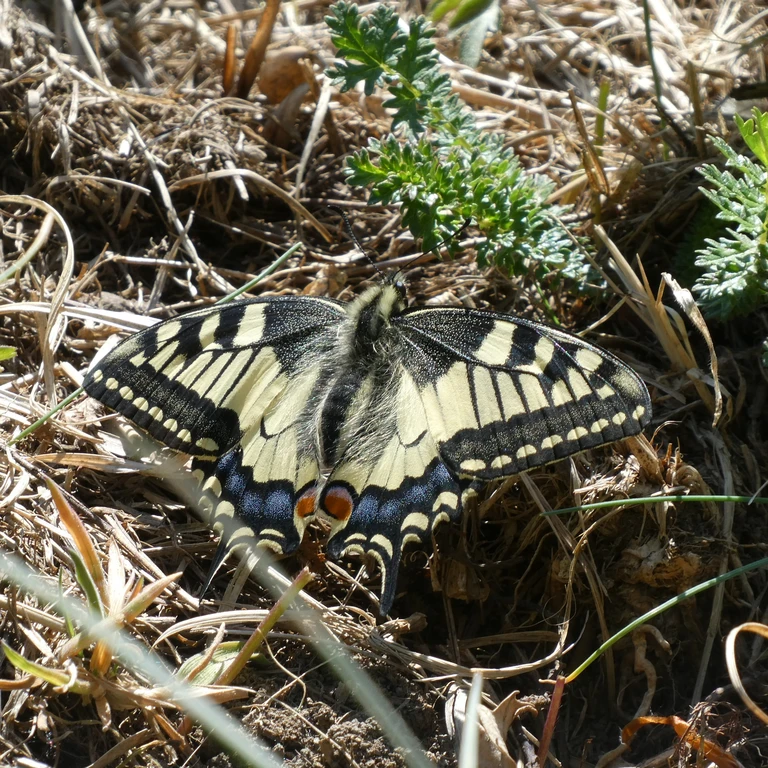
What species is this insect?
Papilio machaon
